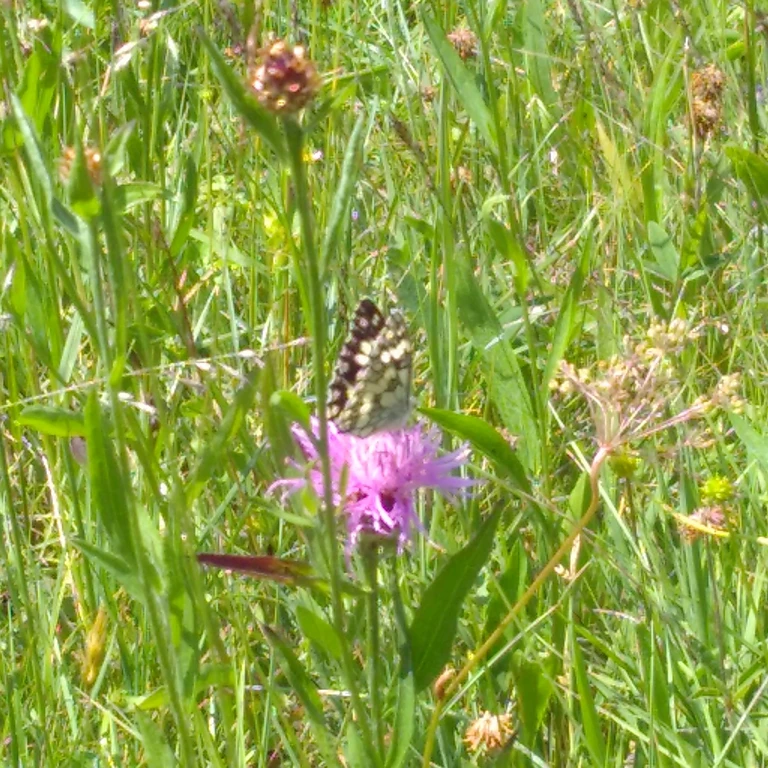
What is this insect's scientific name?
Melanargia galathea
